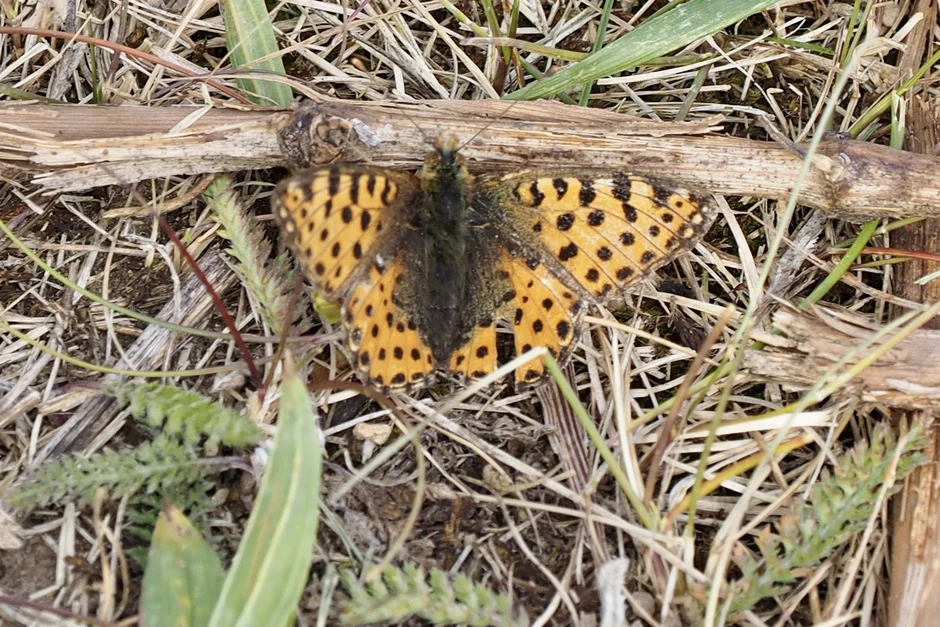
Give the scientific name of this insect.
Issoria lathonia
